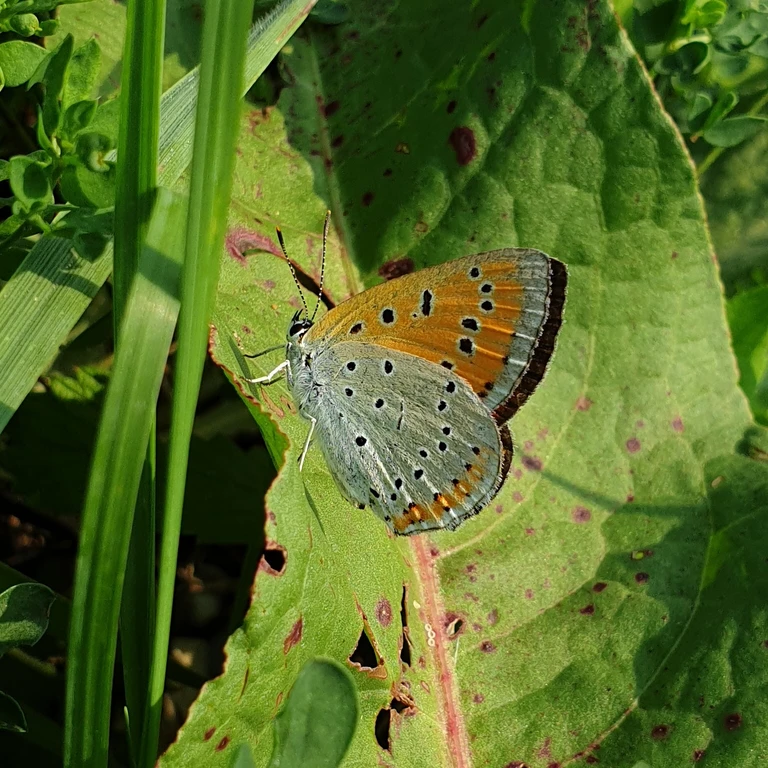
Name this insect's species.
Lycaena dispar
